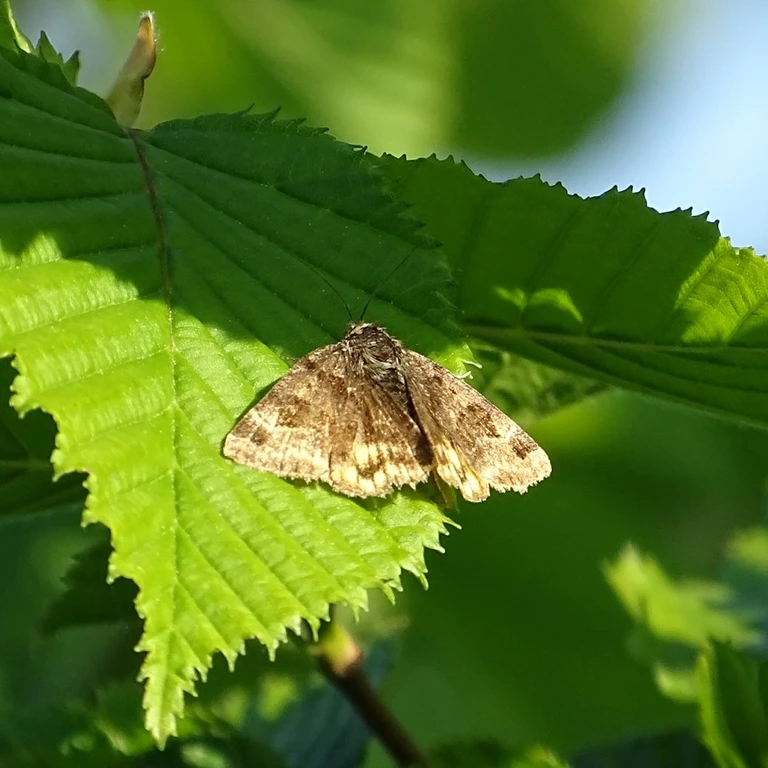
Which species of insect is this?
Euclidia glyphica
